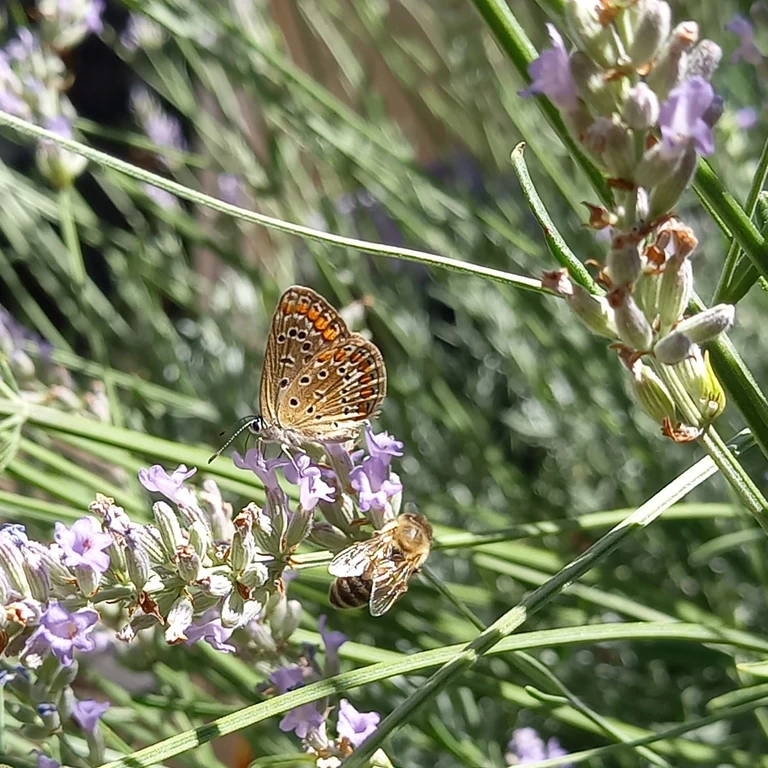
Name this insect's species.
Polyommatus icarus
